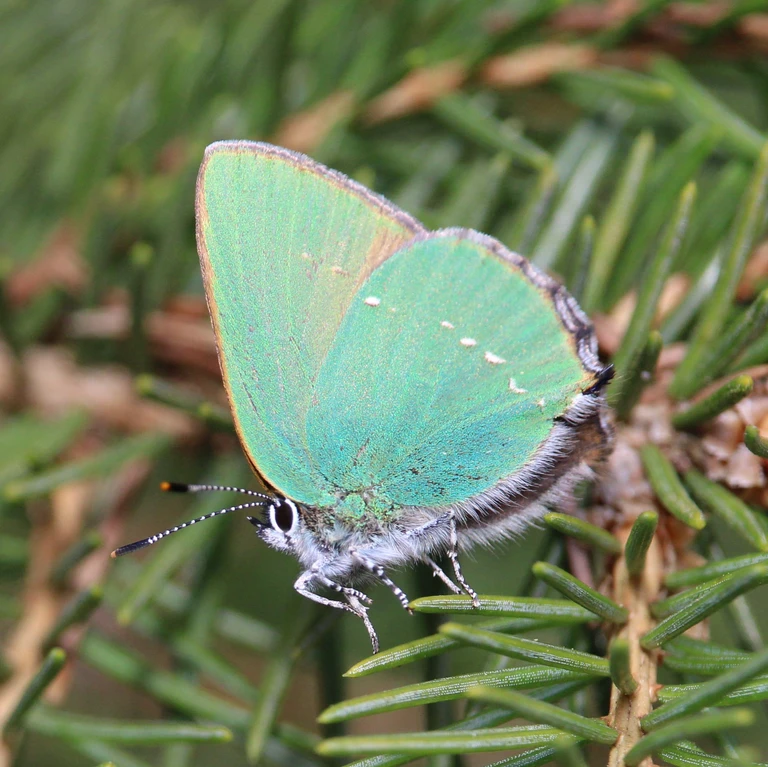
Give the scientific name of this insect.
Callophrys rubi
